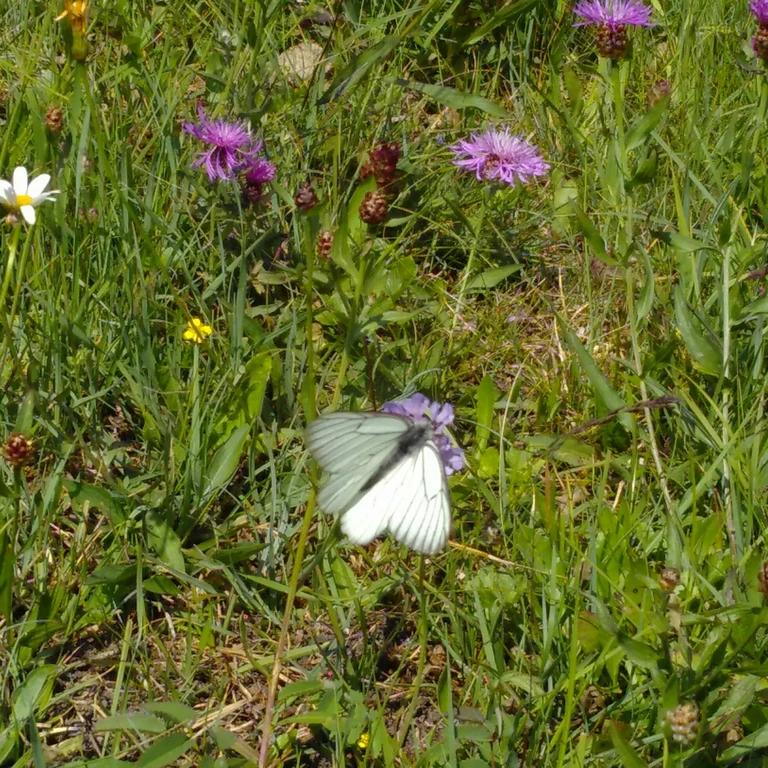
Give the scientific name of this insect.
Aporia crataegi
